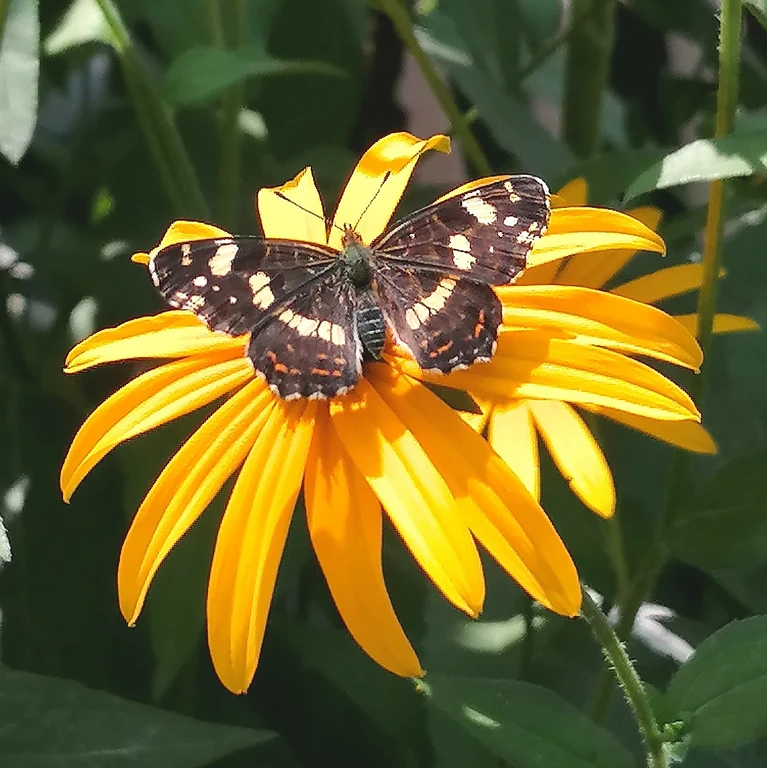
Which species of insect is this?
Araschnia levana
